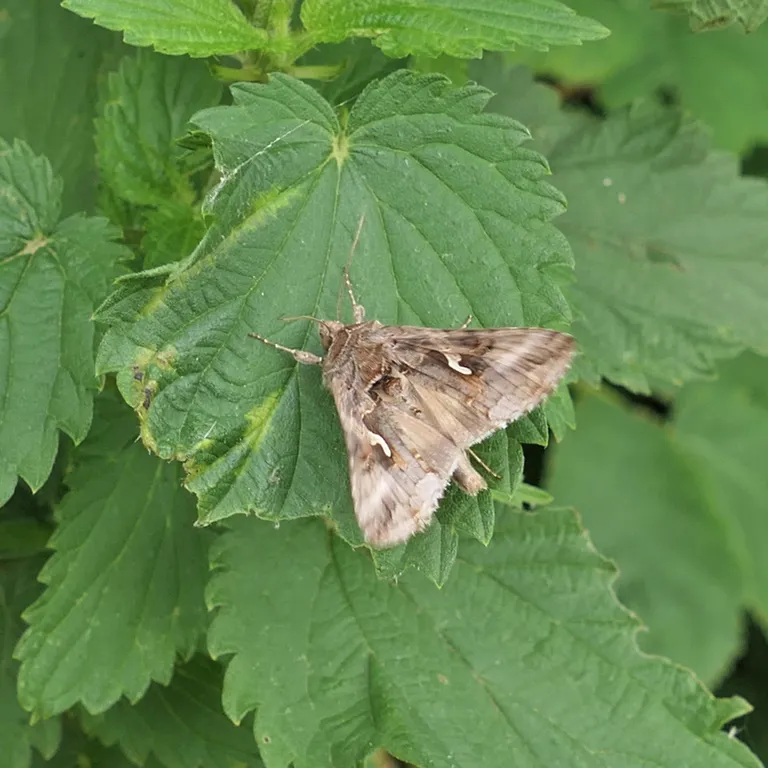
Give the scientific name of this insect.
Autographa gamma
